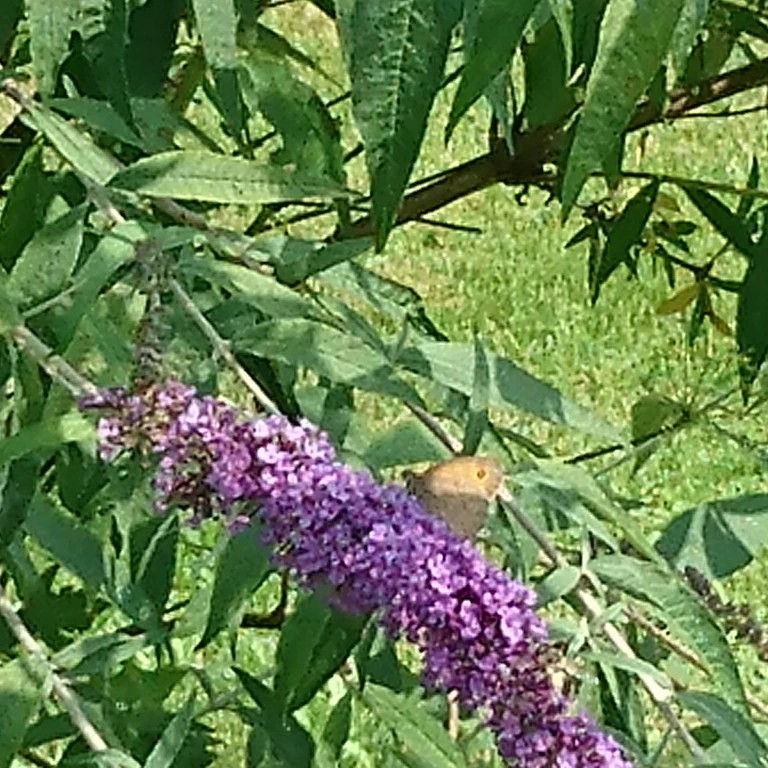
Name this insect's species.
Maniola jurtina
